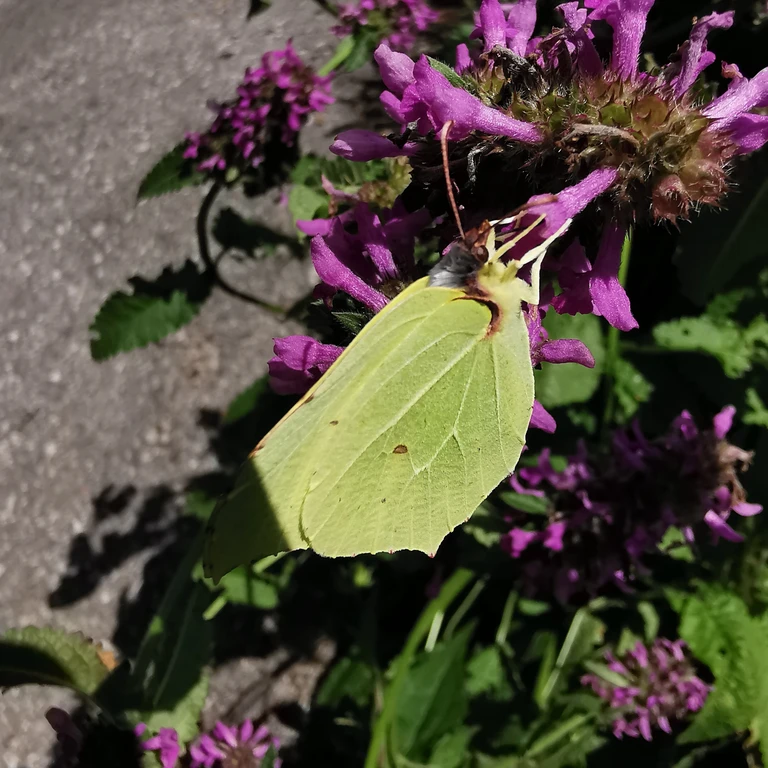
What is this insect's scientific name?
Gonepteryx rhamni
